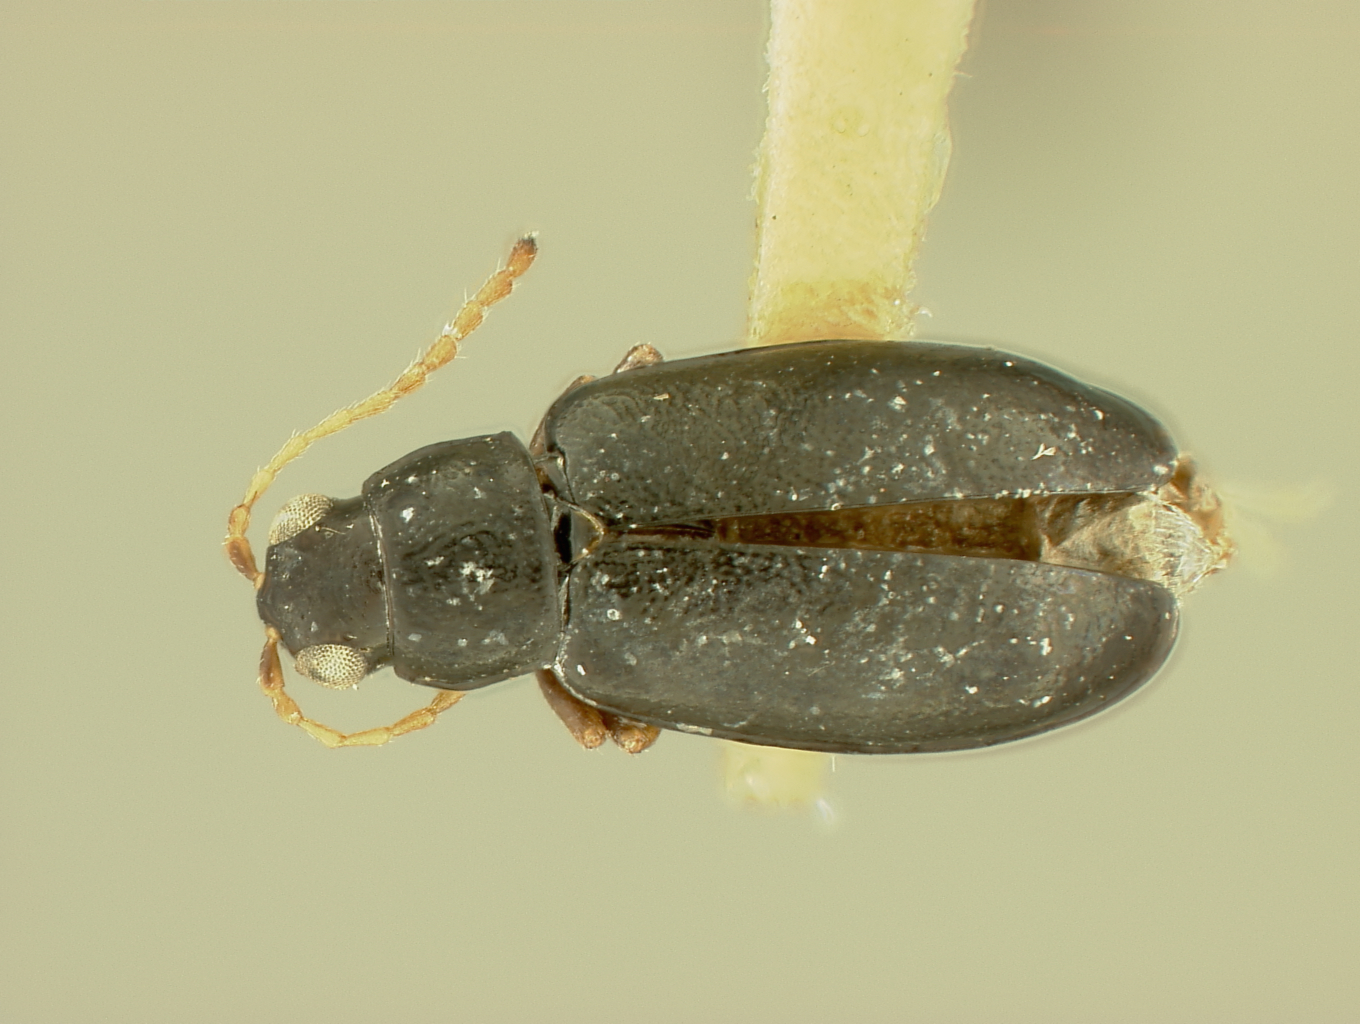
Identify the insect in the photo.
Systena pallicornis
